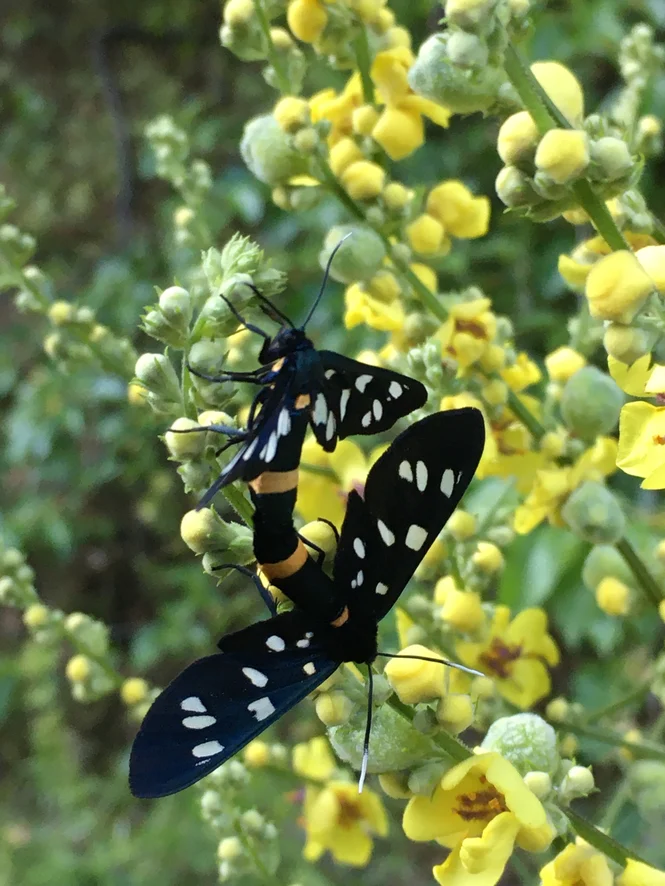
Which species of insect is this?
Amata phegea
